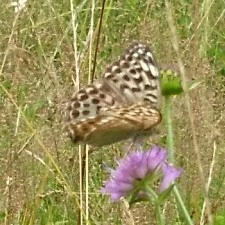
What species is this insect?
Argynnis paphia
